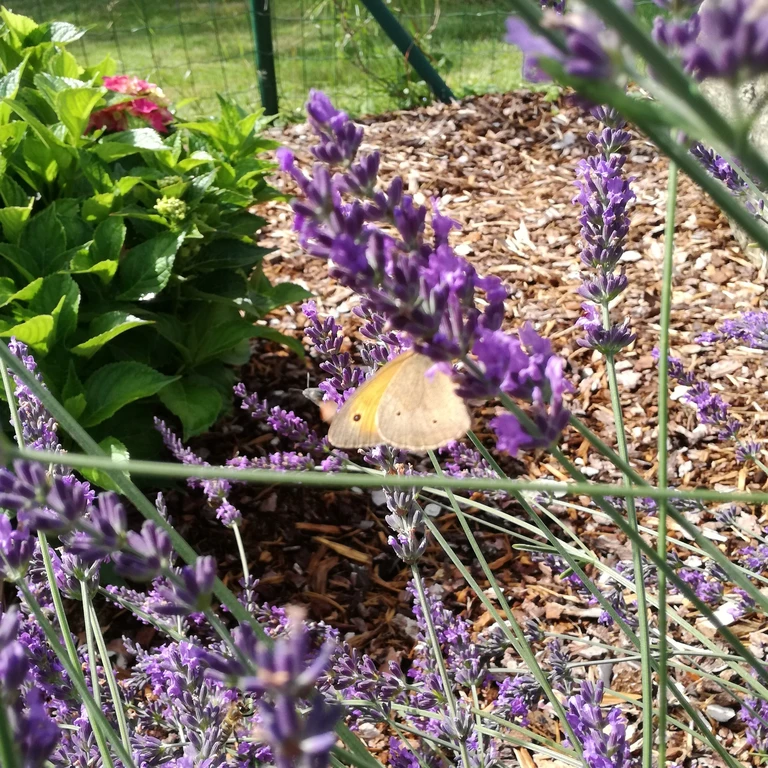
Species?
Maniola jurtina
